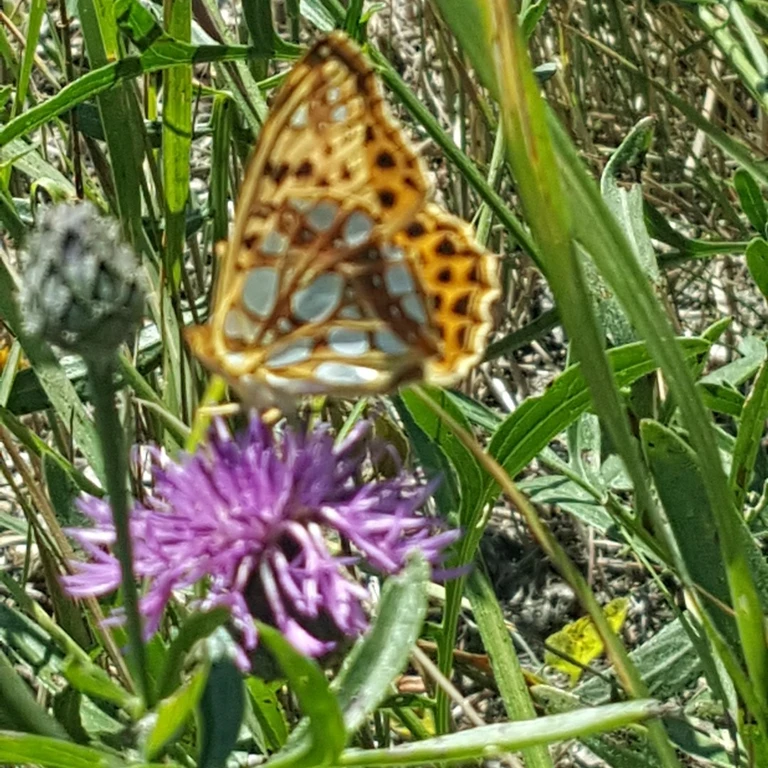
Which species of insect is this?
Issoria lathonia
